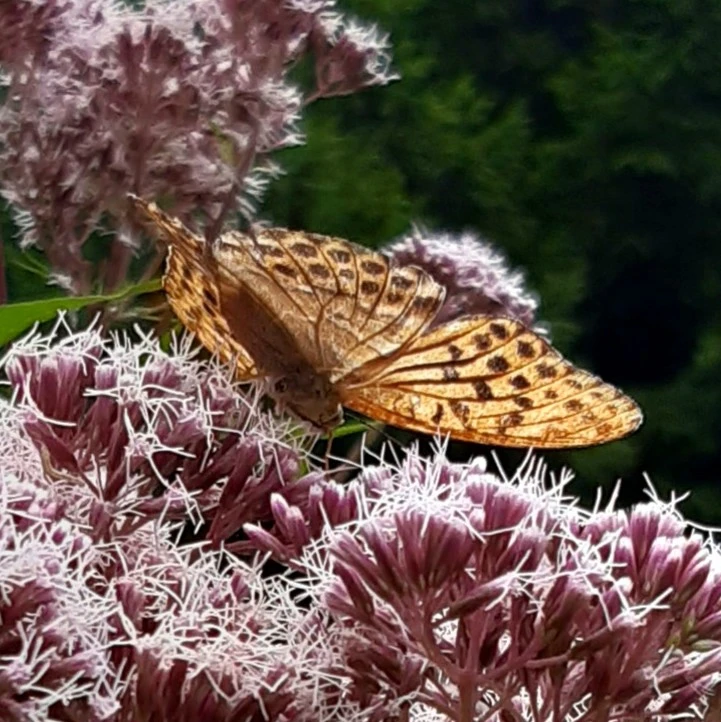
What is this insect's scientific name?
Argynnis paphia
